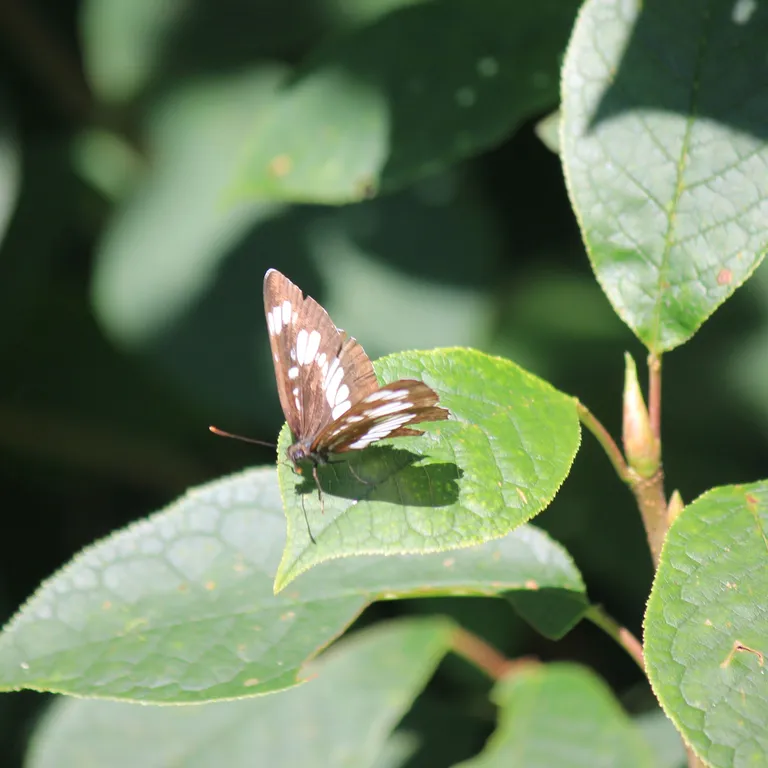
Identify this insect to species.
Neptis rivularis
